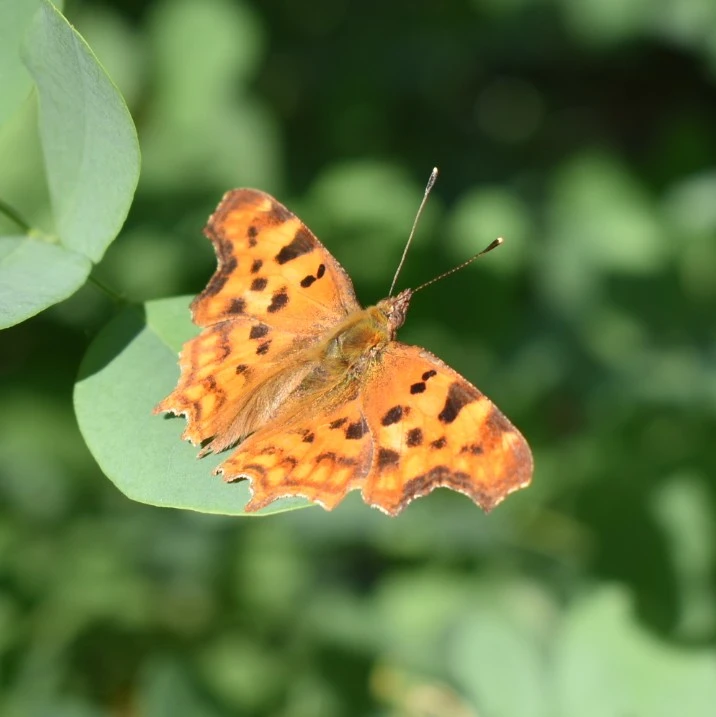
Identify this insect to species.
Polygonia c-album
